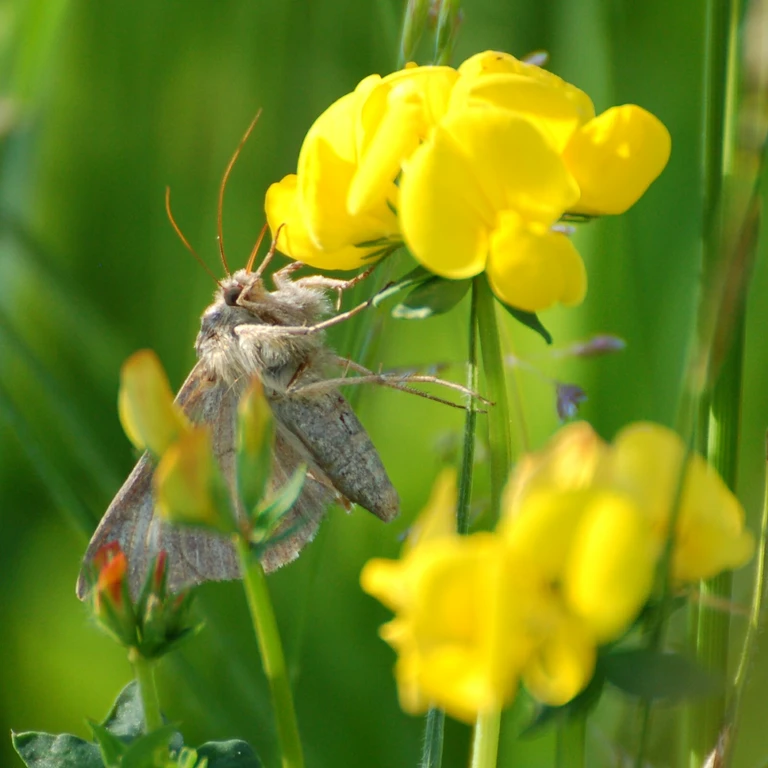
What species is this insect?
Autographa gamma
